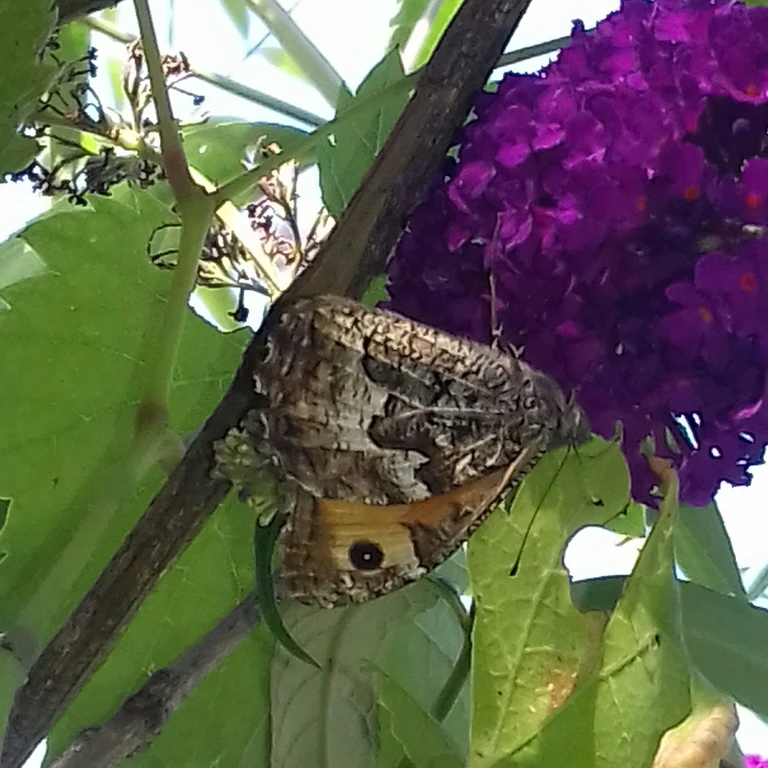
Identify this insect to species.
Hipparchia semele
